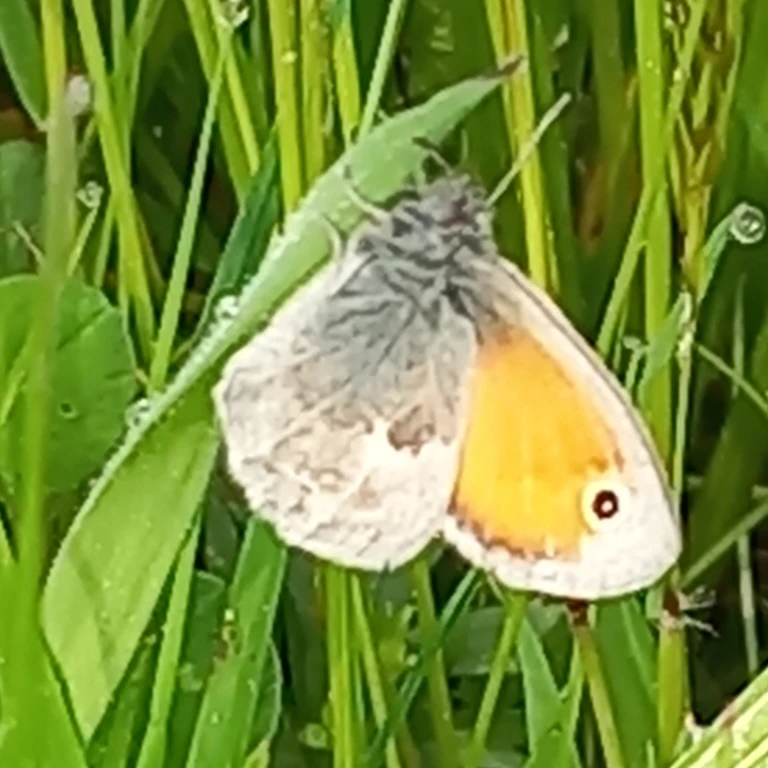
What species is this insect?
Coenonympha pamphilus
